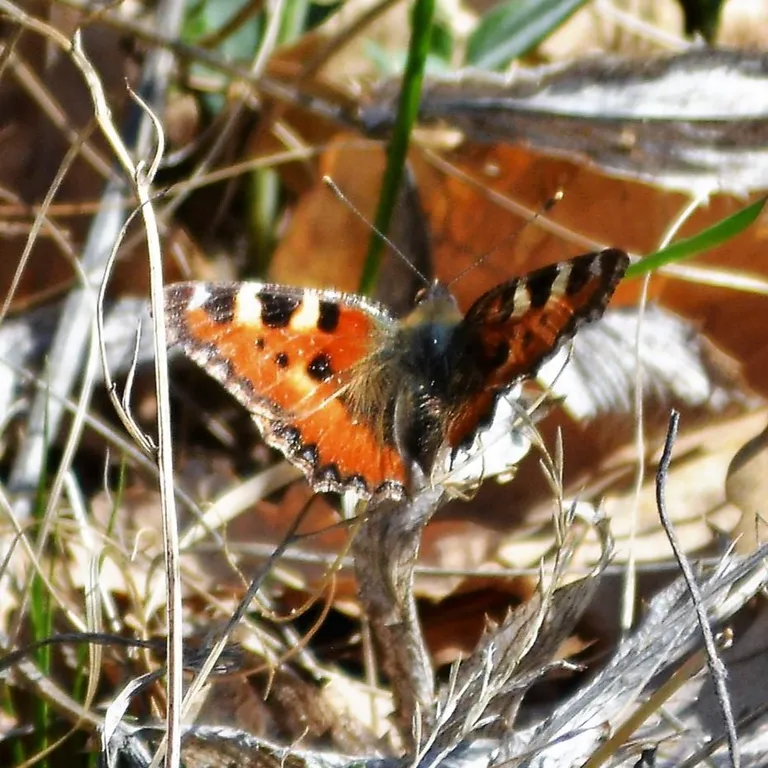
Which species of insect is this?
Aglais urticae
